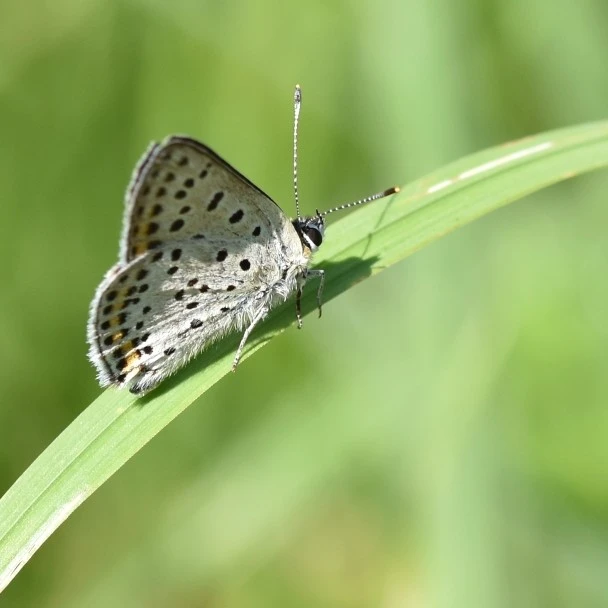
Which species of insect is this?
Lycaena tityrus (also Loweia tityrus)
